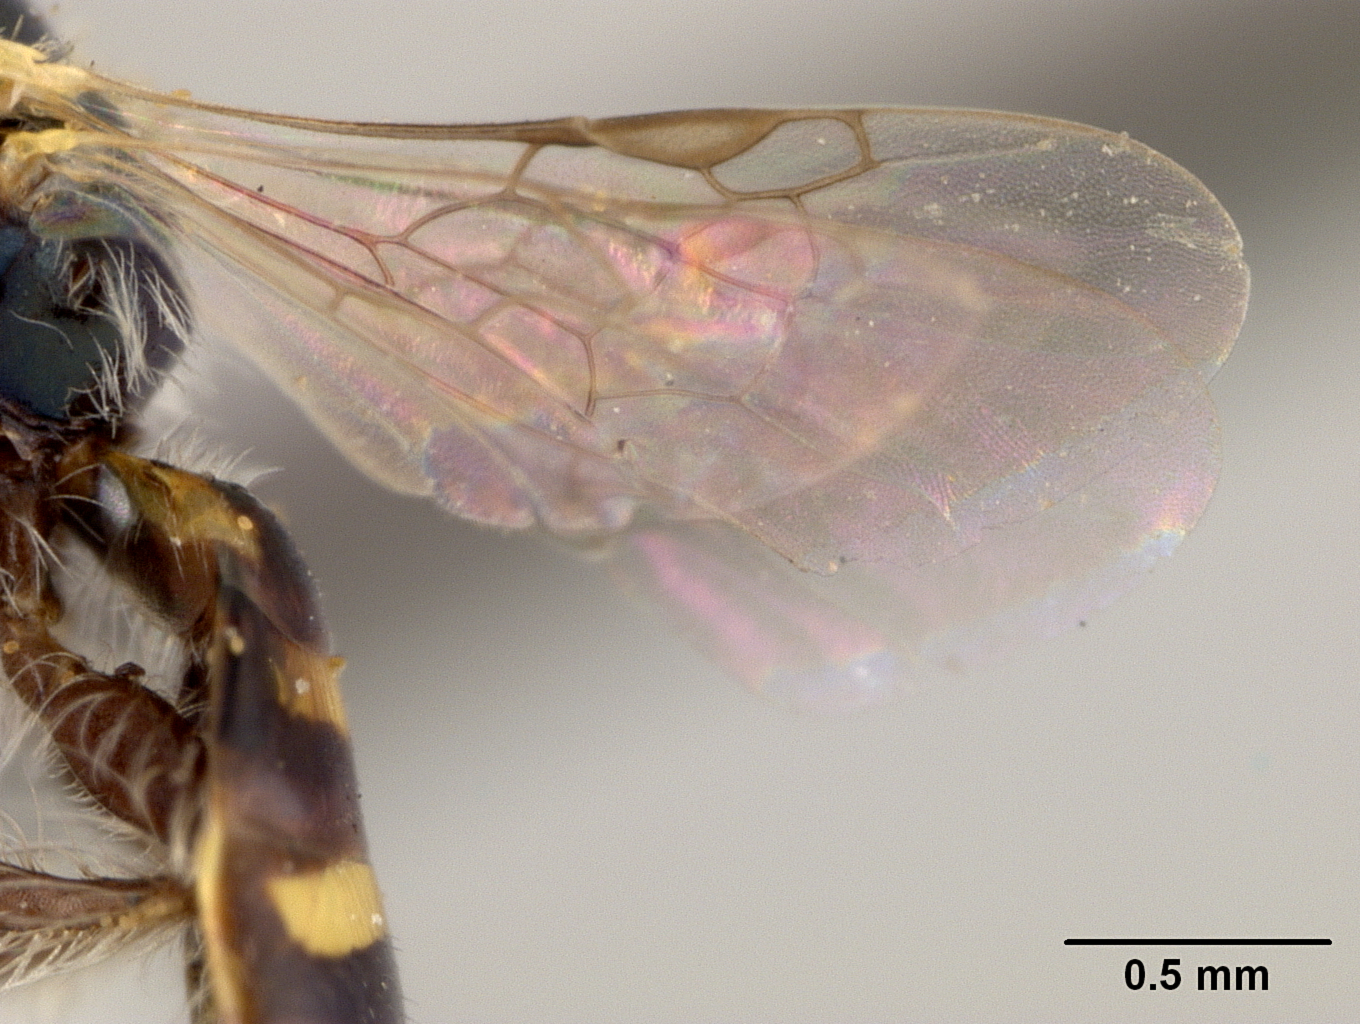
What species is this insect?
Perdita timberlakei
